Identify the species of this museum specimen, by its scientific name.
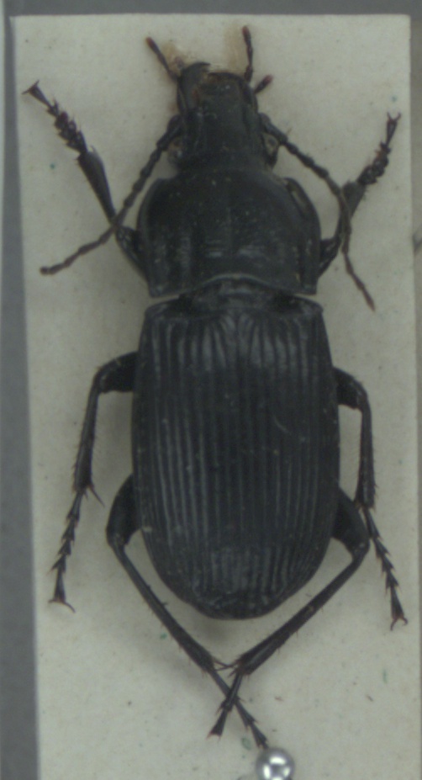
Abax parallelepipedus
